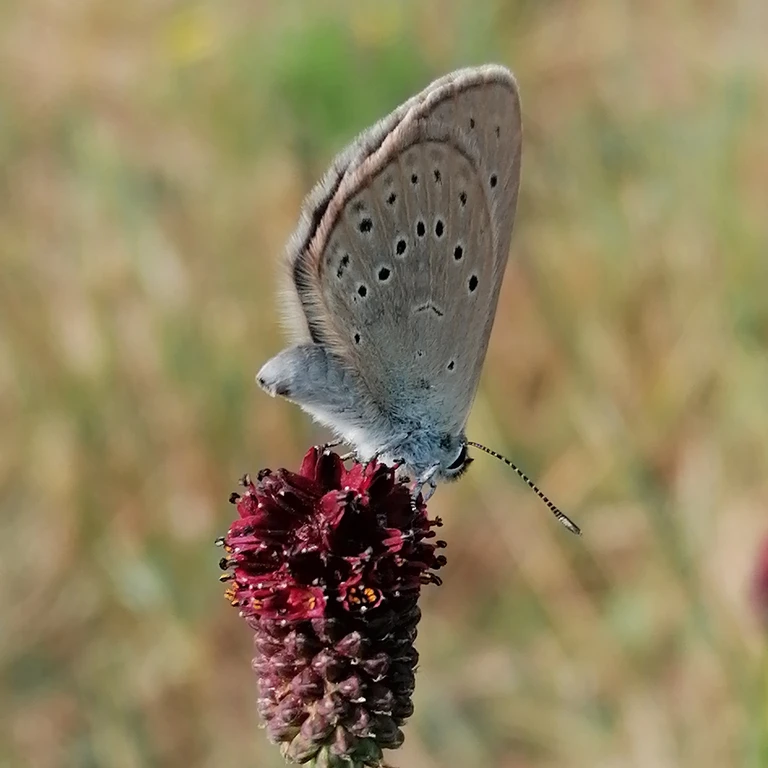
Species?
Phengaris teleius
